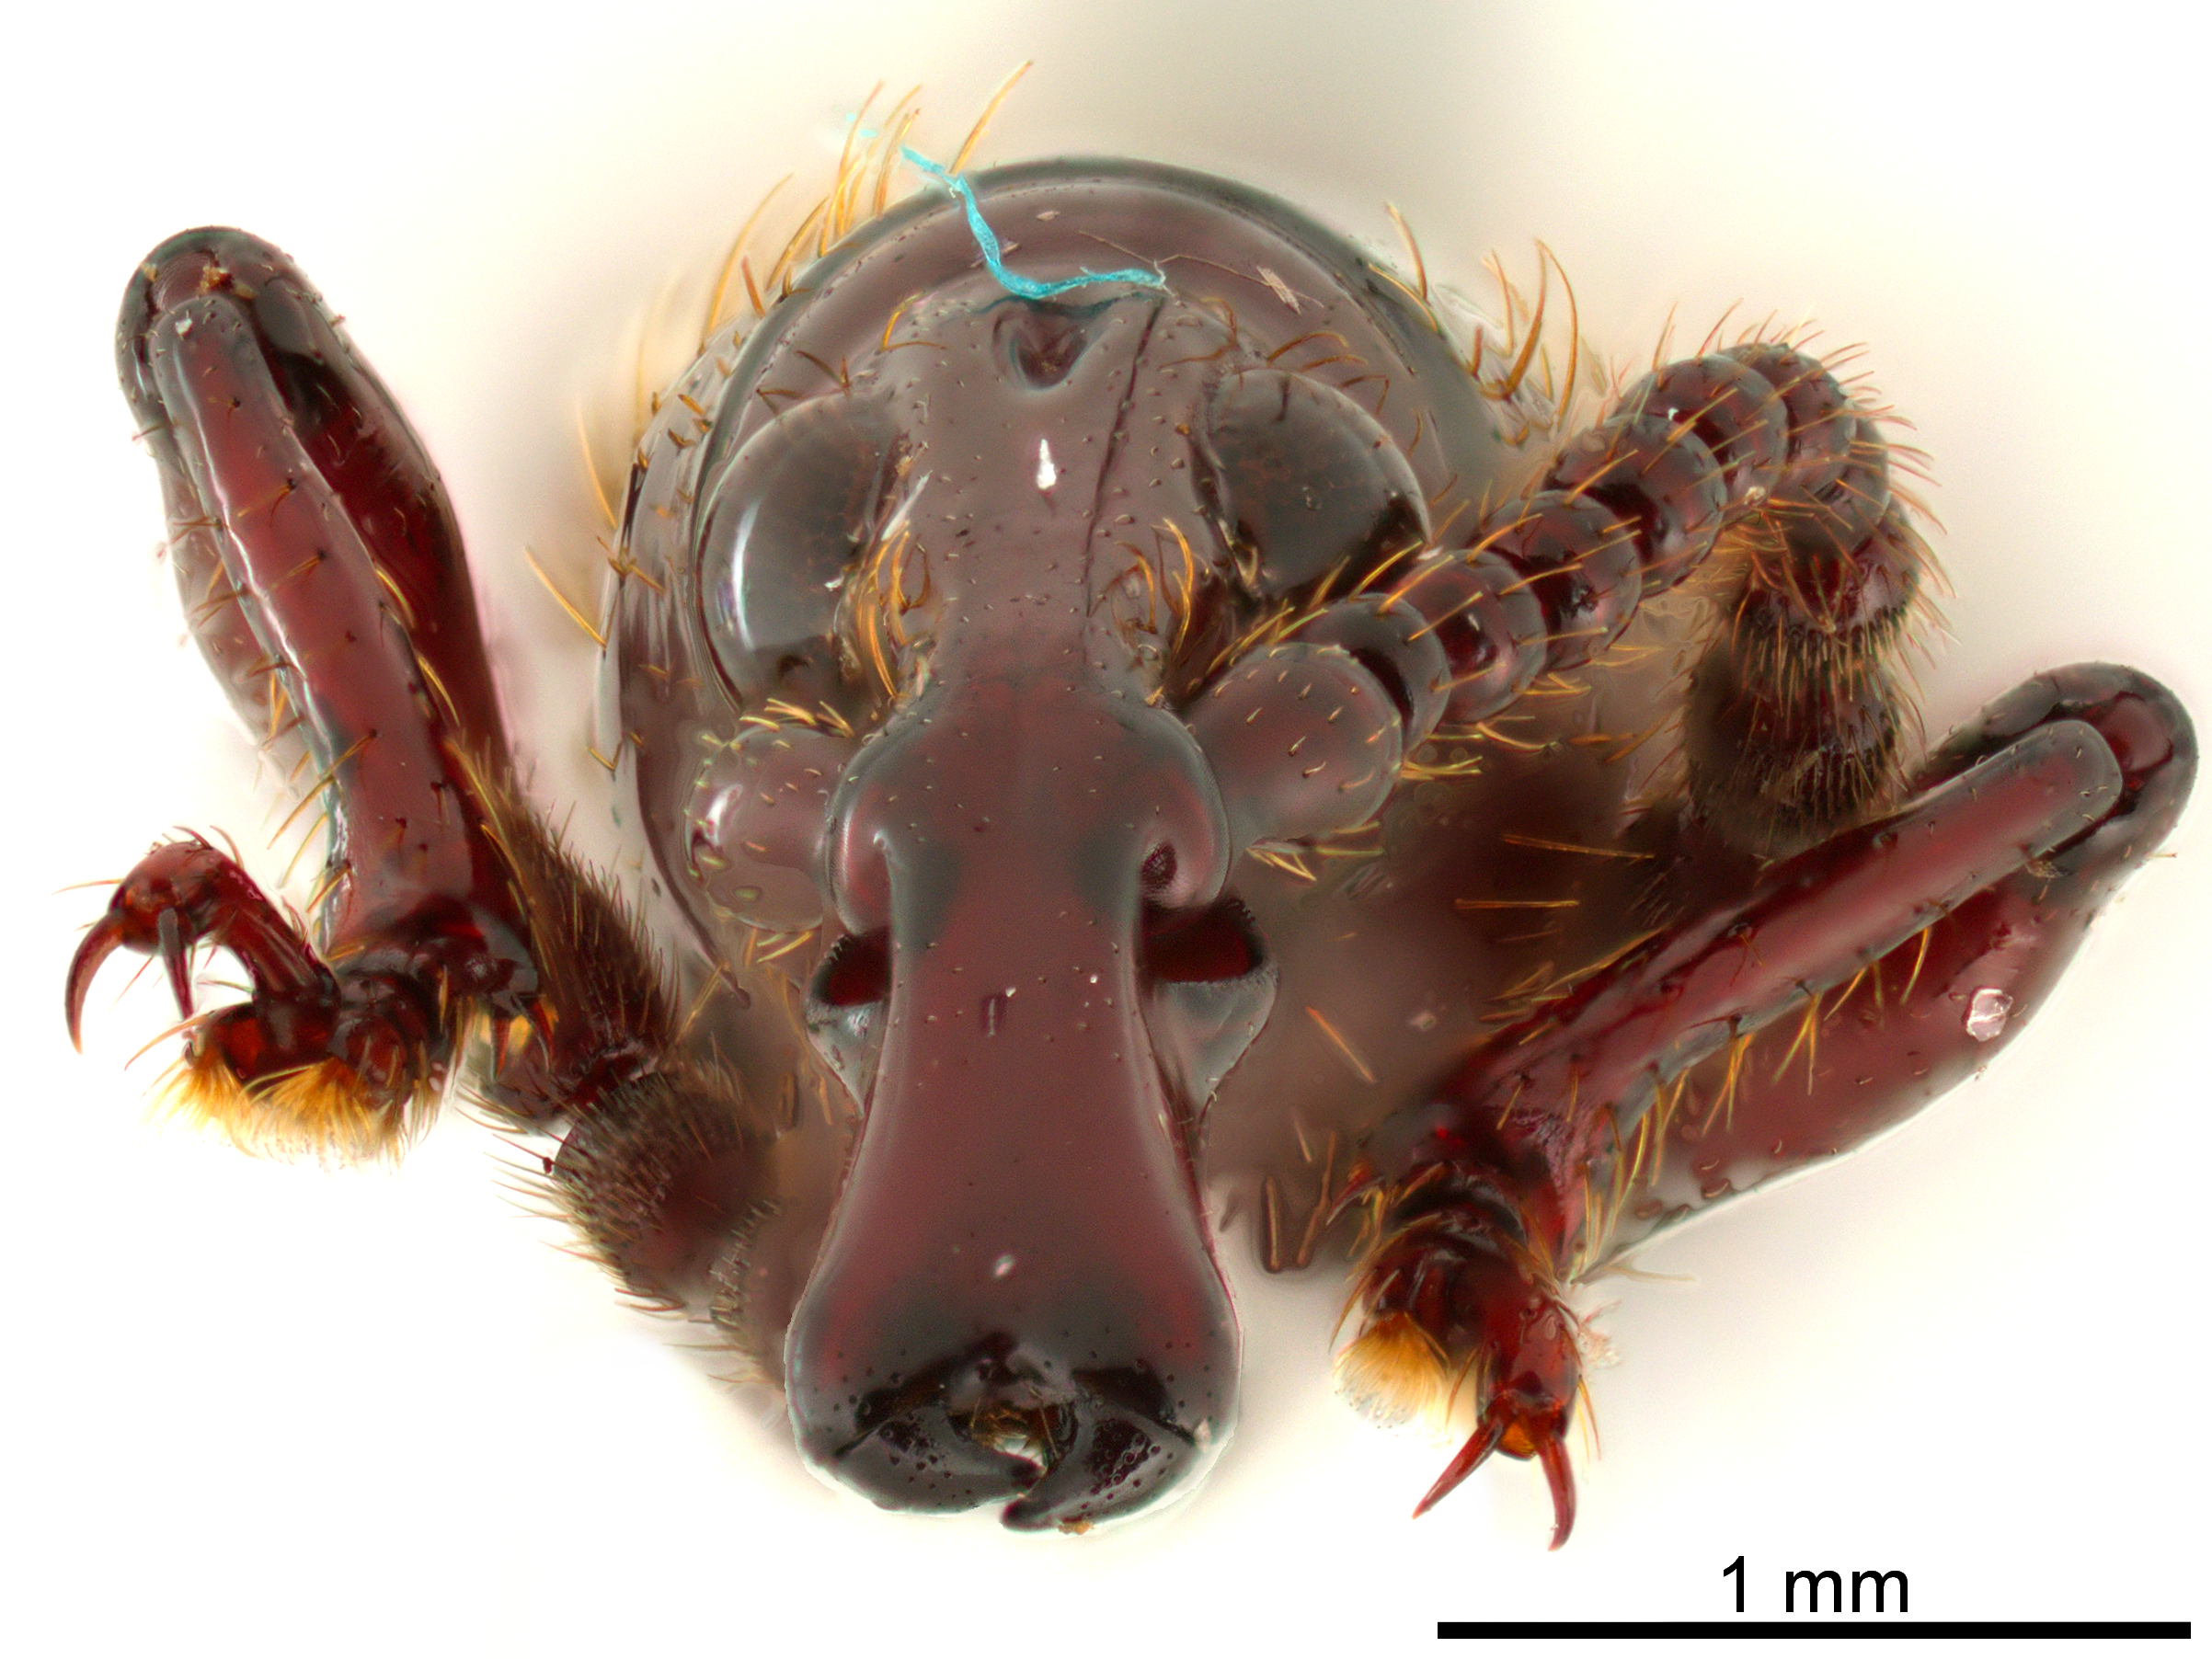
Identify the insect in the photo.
Paratrachelizus aureopilosus
